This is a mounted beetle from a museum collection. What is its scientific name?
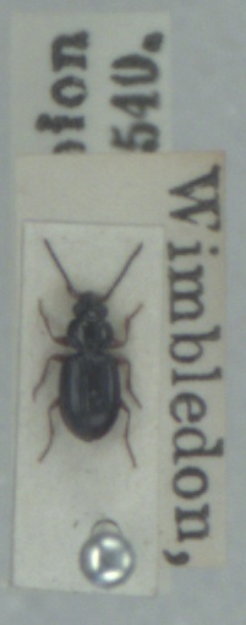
Bembidion mannerheimii
